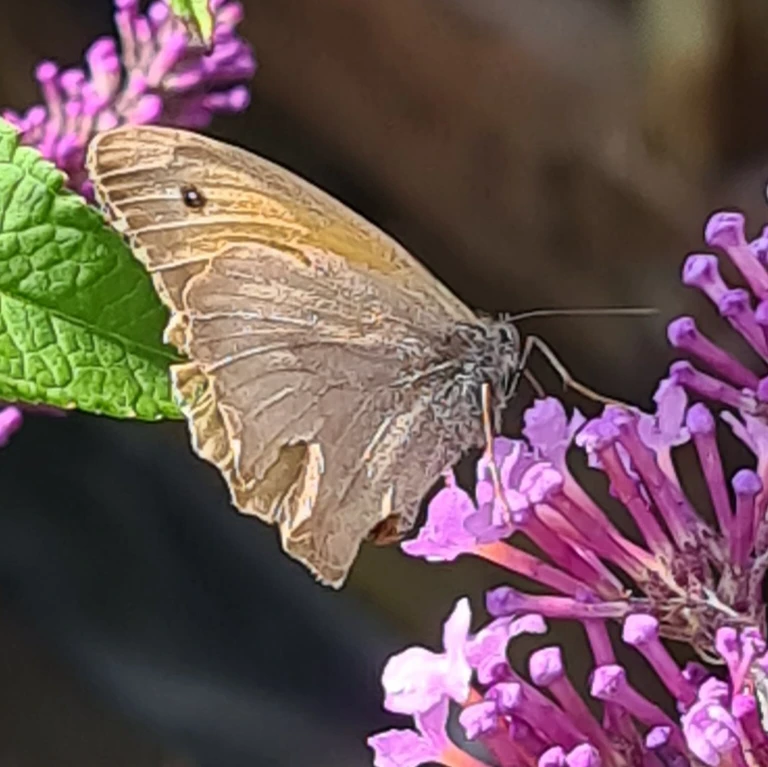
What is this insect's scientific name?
Maniola jurtina
